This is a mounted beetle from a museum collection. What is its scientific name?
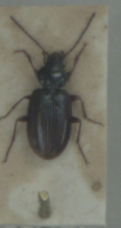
Bembidion iricolor
